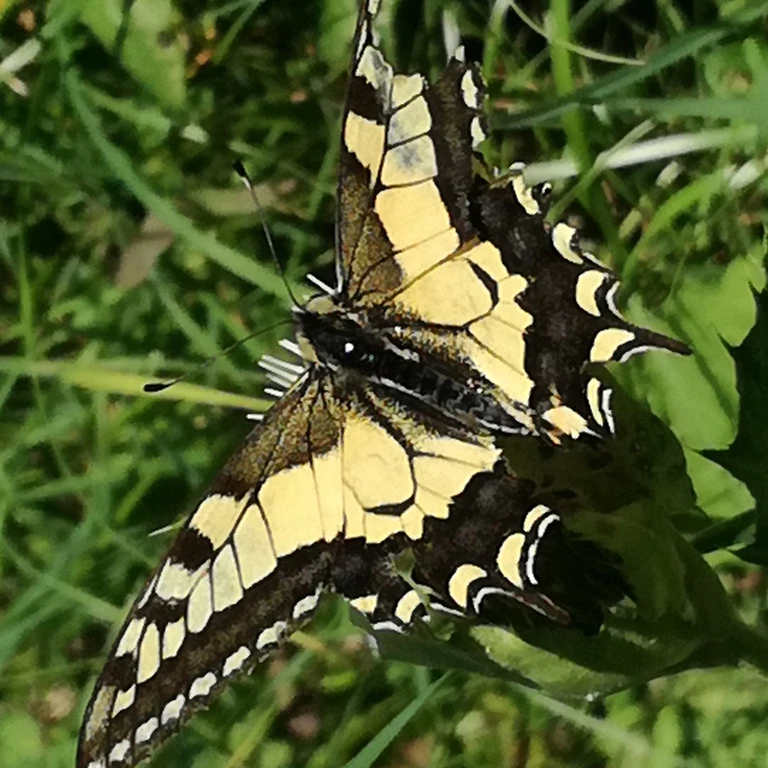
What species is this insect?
Papilio machaon
